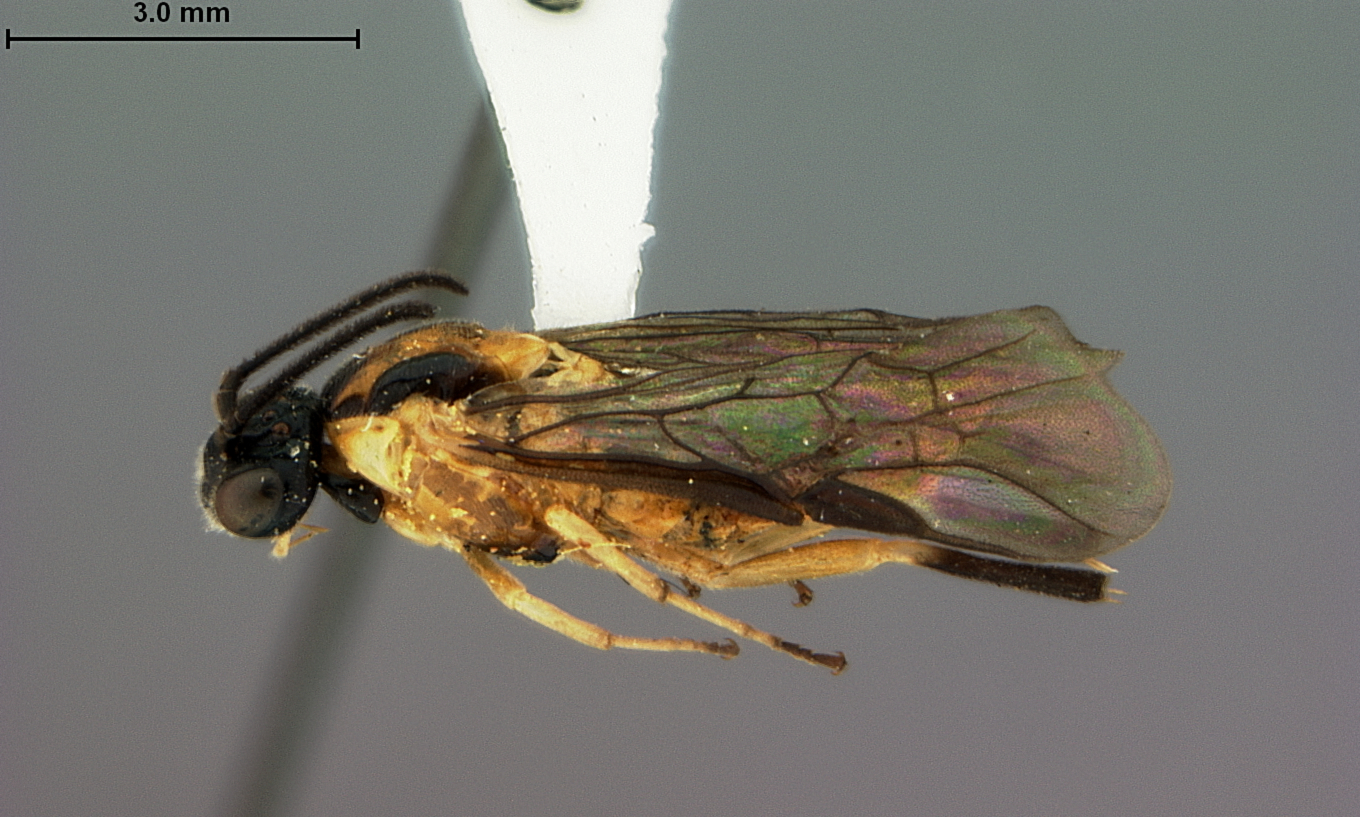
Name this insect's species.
Sphacophilus nuntius
